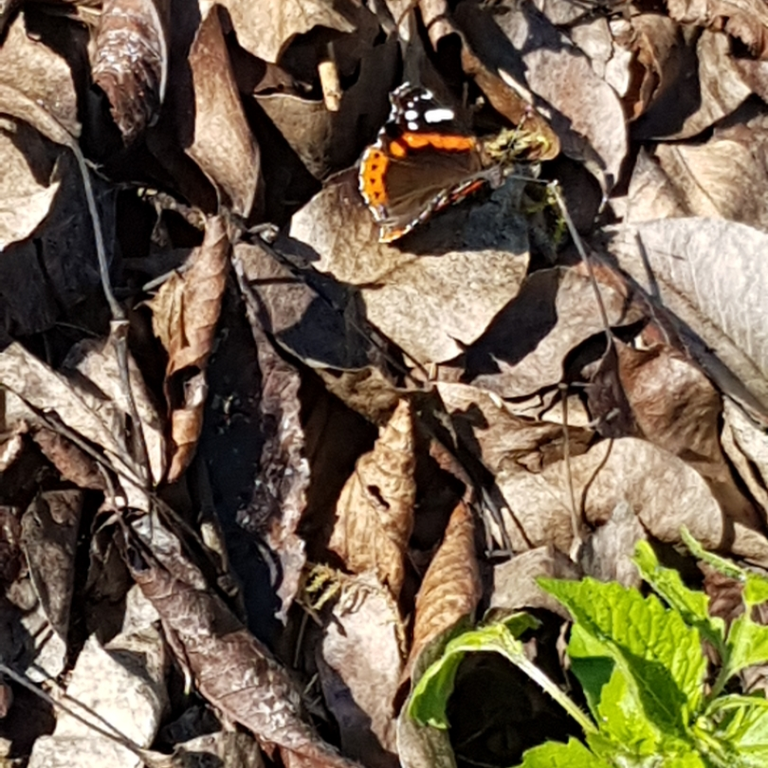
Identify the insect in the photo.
Vanessa atalanta
